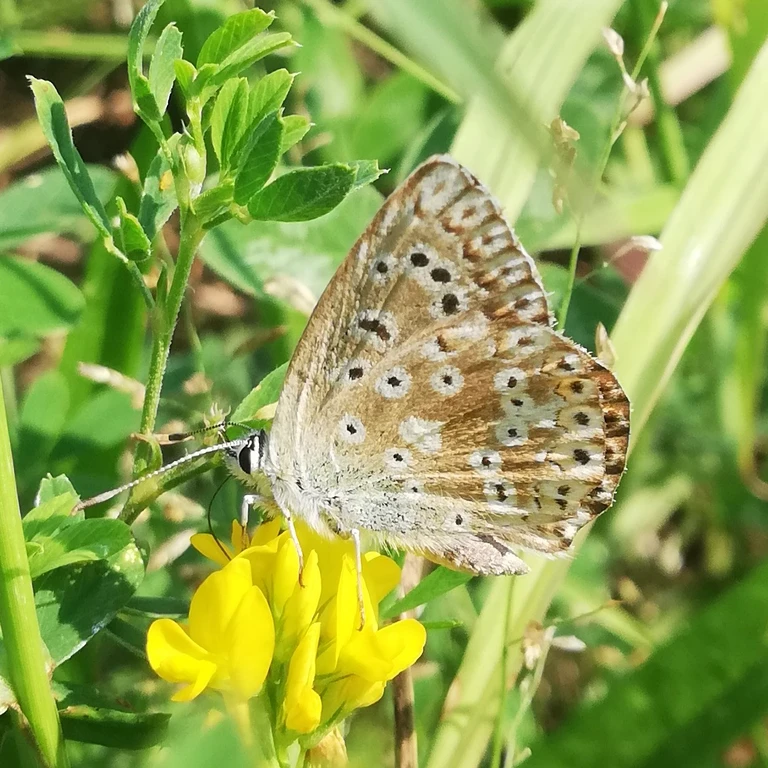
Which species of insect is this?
Lysandra coridon
